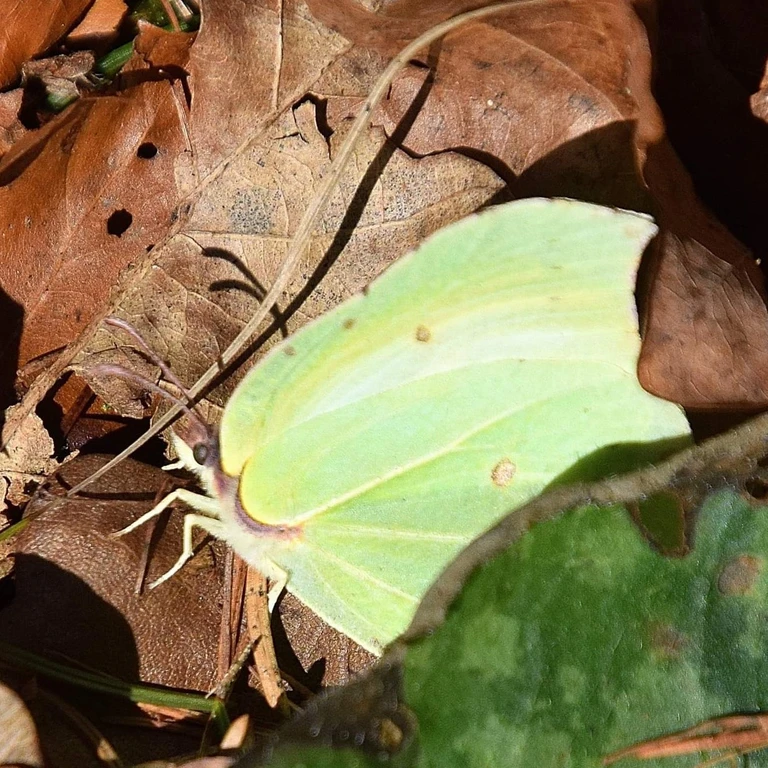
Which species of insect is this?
Gonepteryx rhamni
